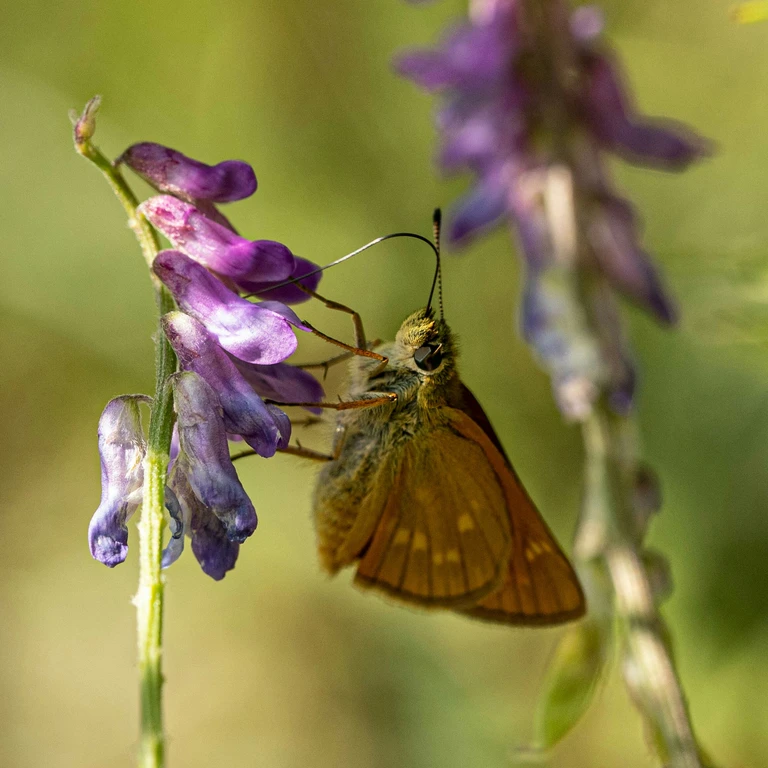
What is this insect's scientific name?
Ochlodes sylvanus (also Ochlodes venata)
